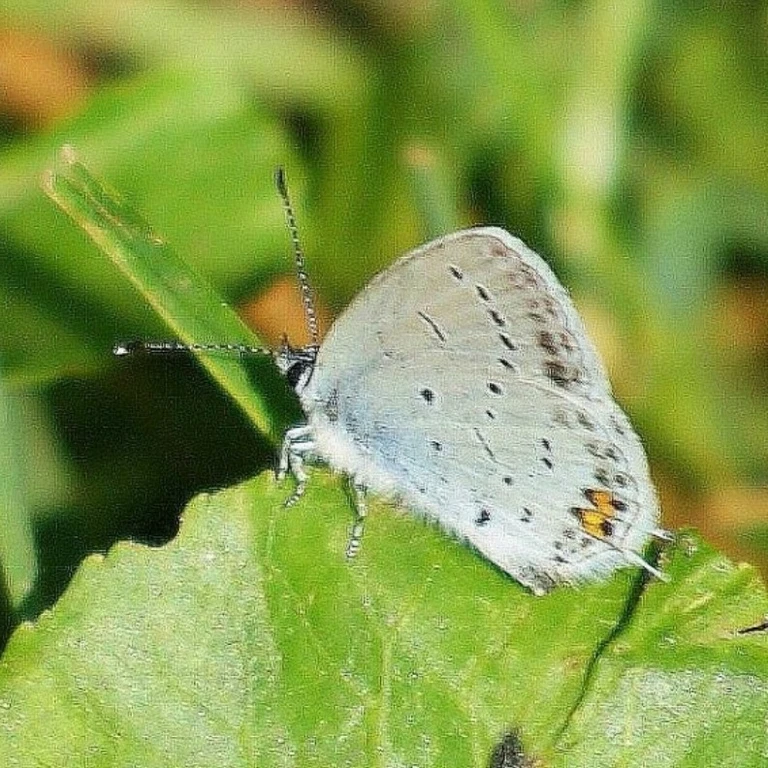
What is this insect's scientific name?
Cupido argiades (also Elkalyce argiades)
